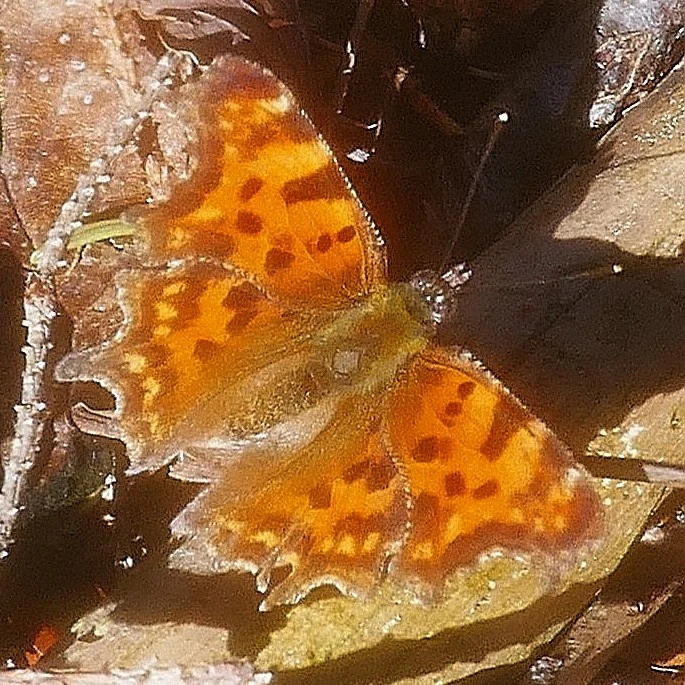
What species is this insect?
Polygonia c-album
